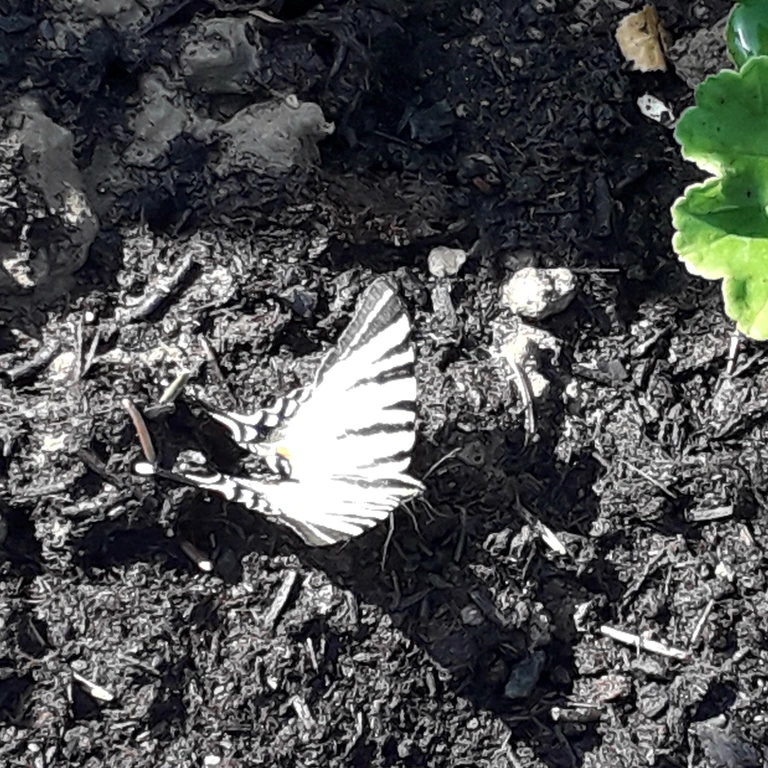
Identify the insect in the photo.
Iphiclides podalirius
